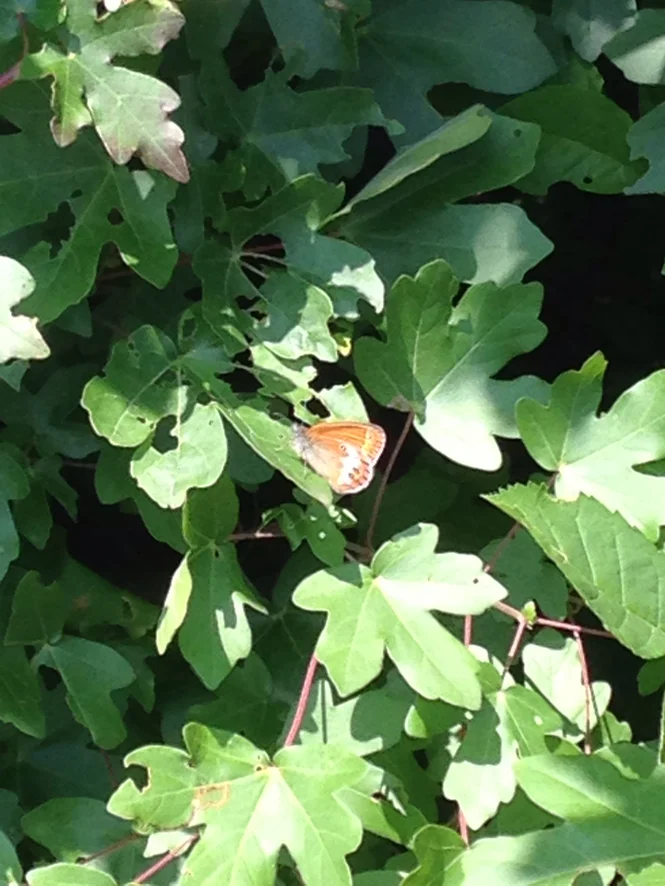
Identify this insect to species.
Coenonympha arcania
